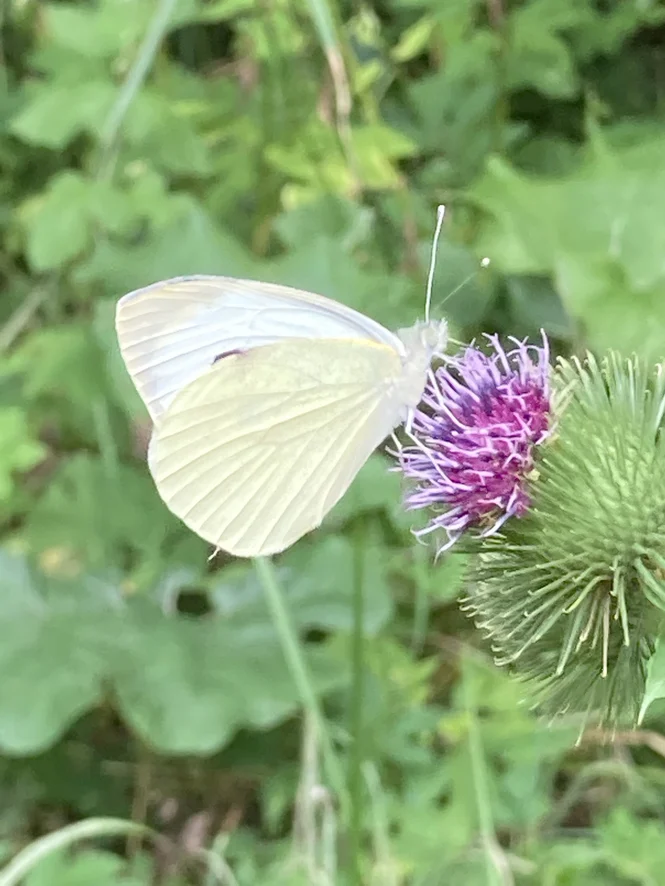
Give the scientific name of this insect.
Pieris brassicae
